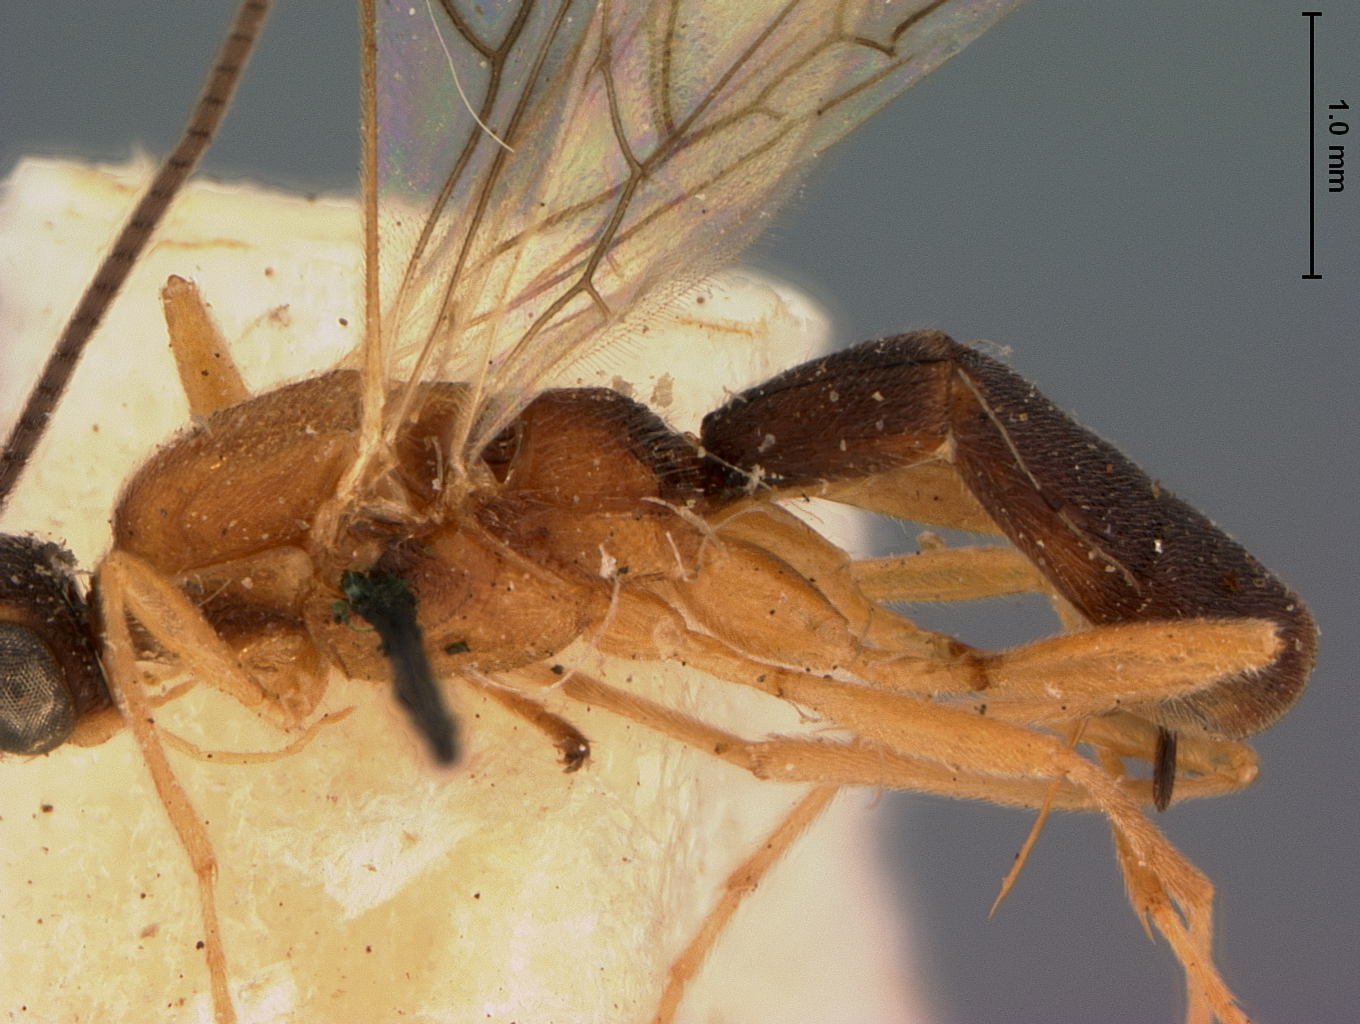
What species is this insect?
Rhogas thoracicus
